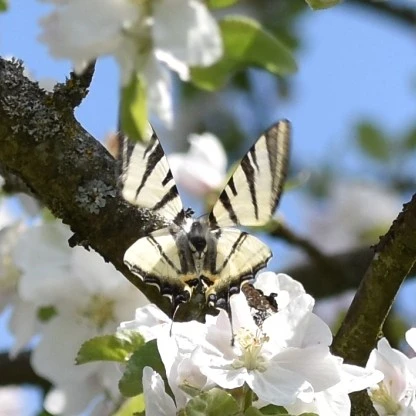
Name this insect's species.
Iphiclides podalirius
